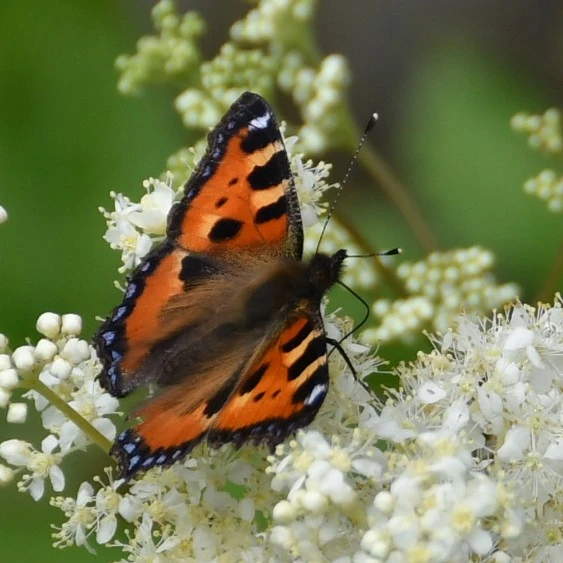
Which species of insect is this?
Aglais urticae
